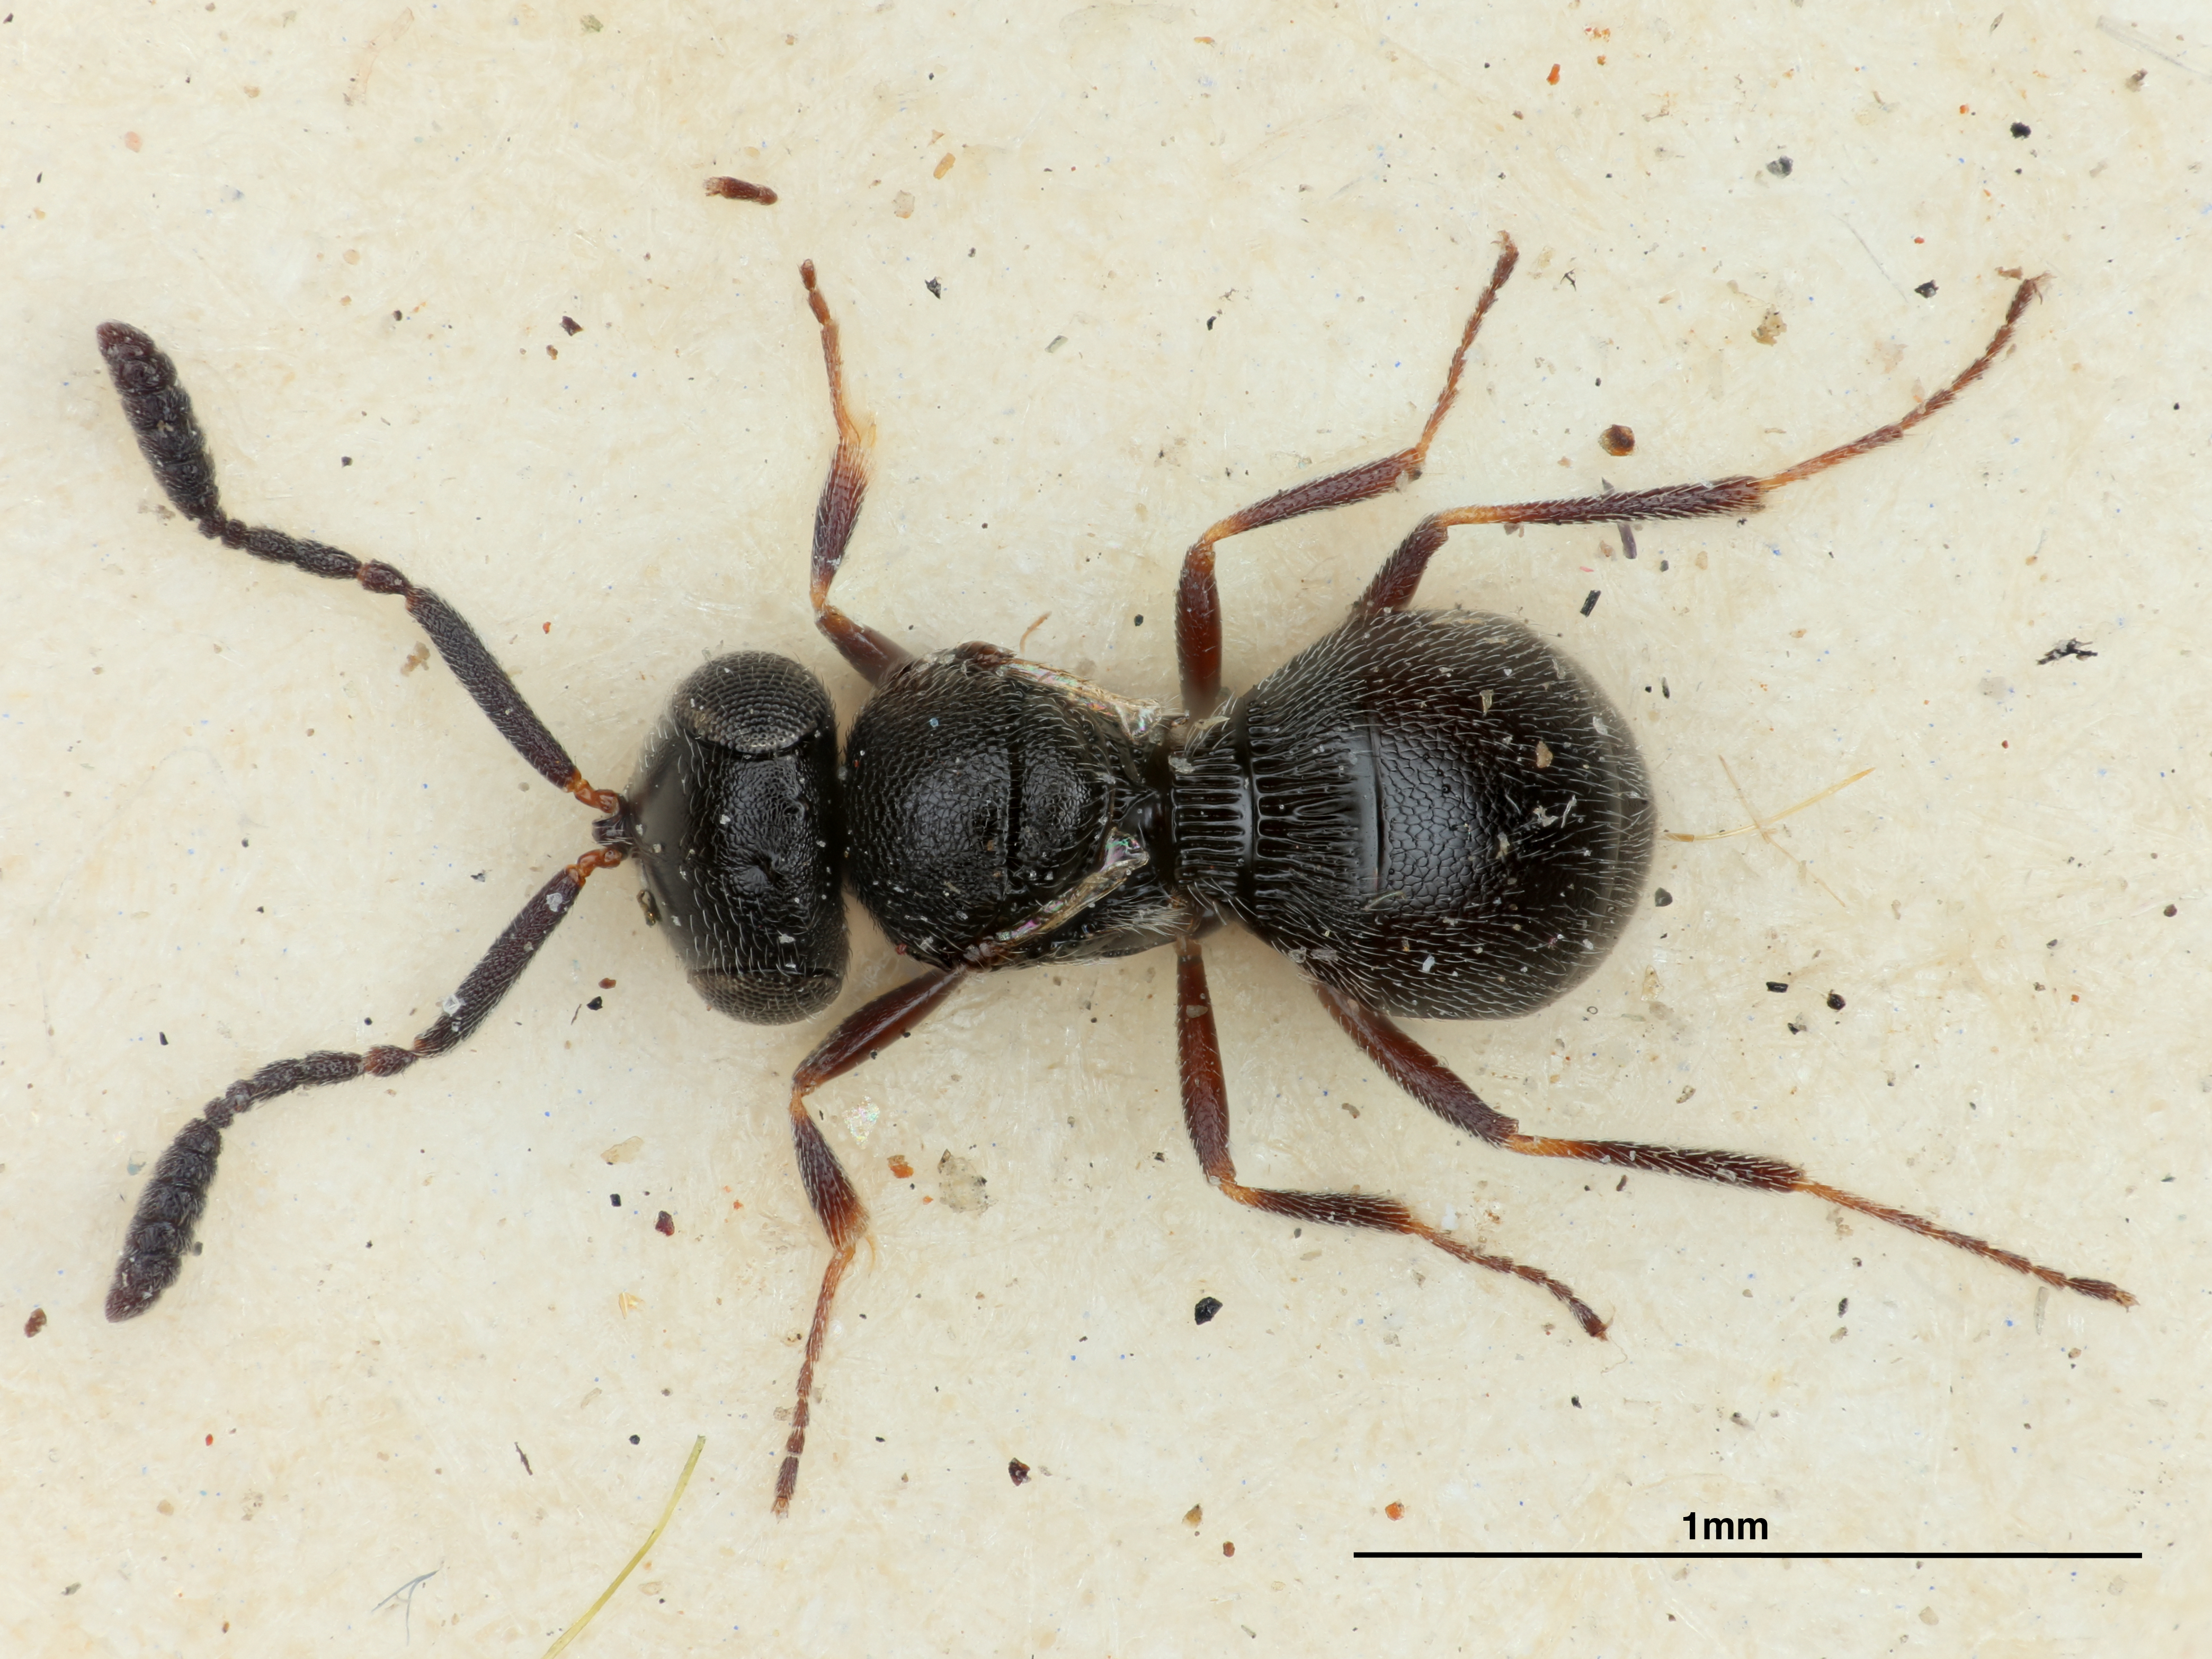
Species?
Trimorus robustus
